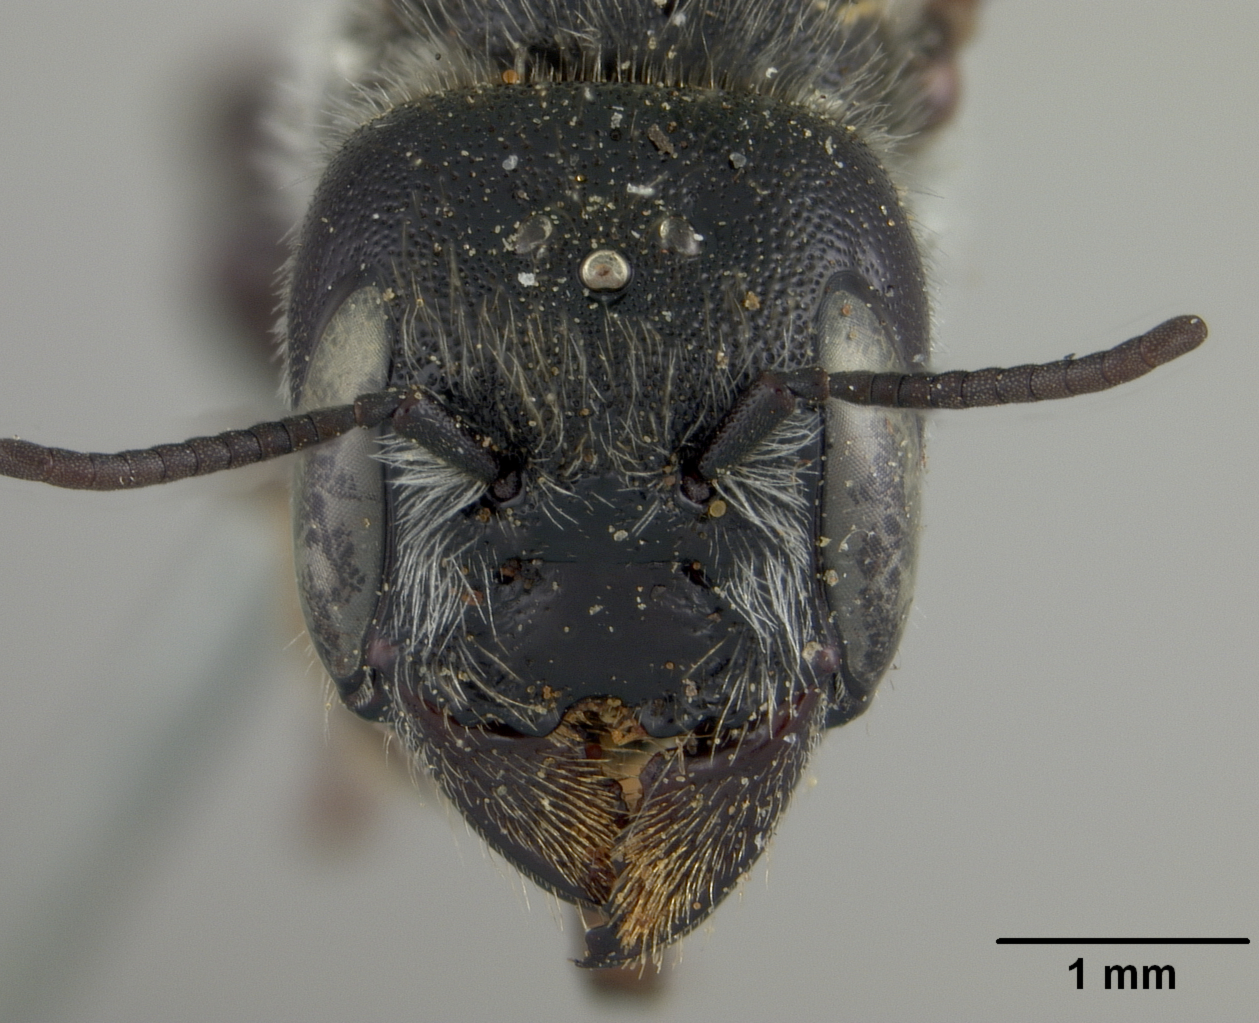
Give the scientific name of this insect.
Titusella pronitens
